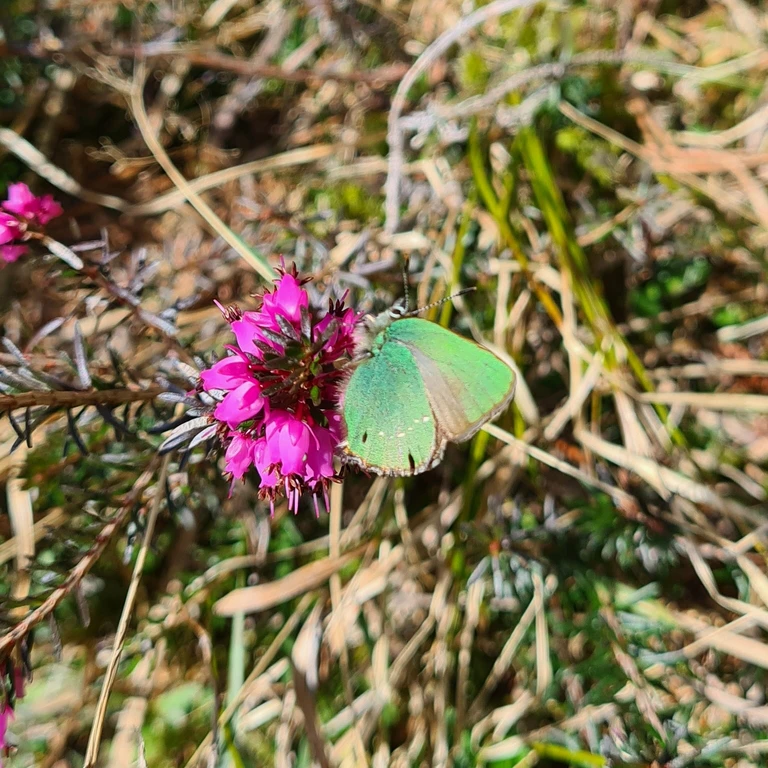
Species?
Callophrys rubi
